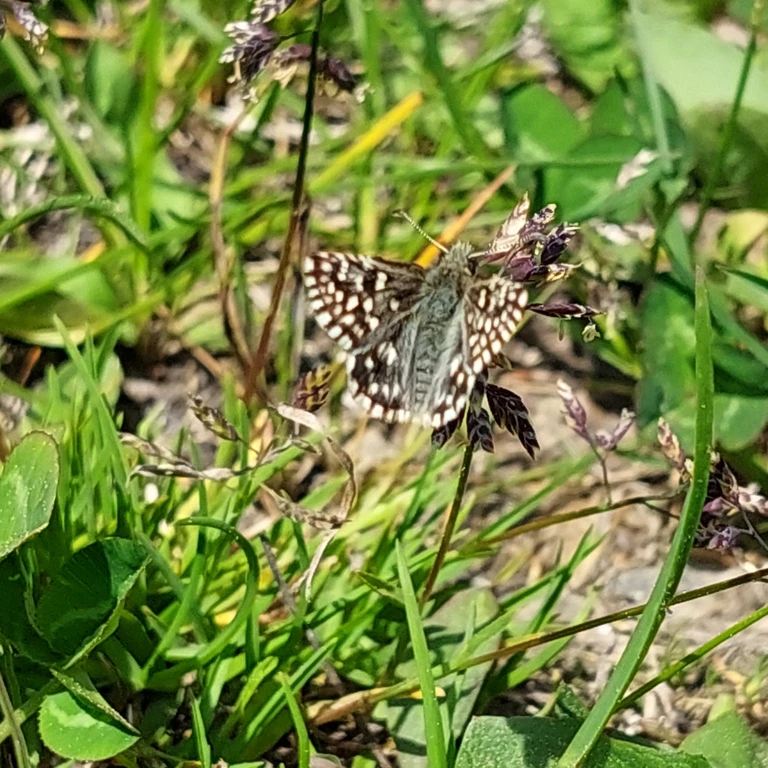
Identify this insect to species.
Pyrgus malvae
